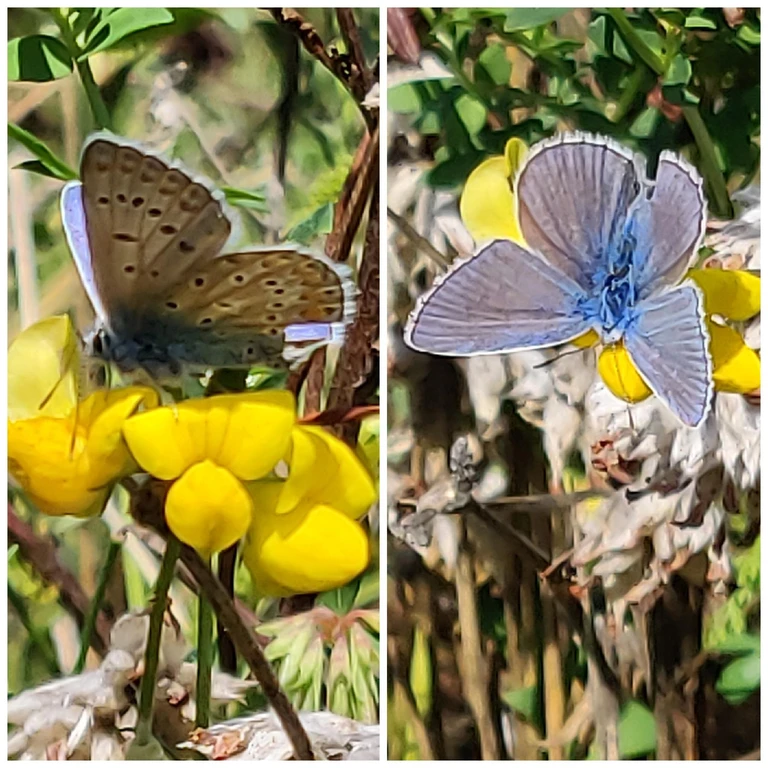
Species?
Polyommatus icarus
